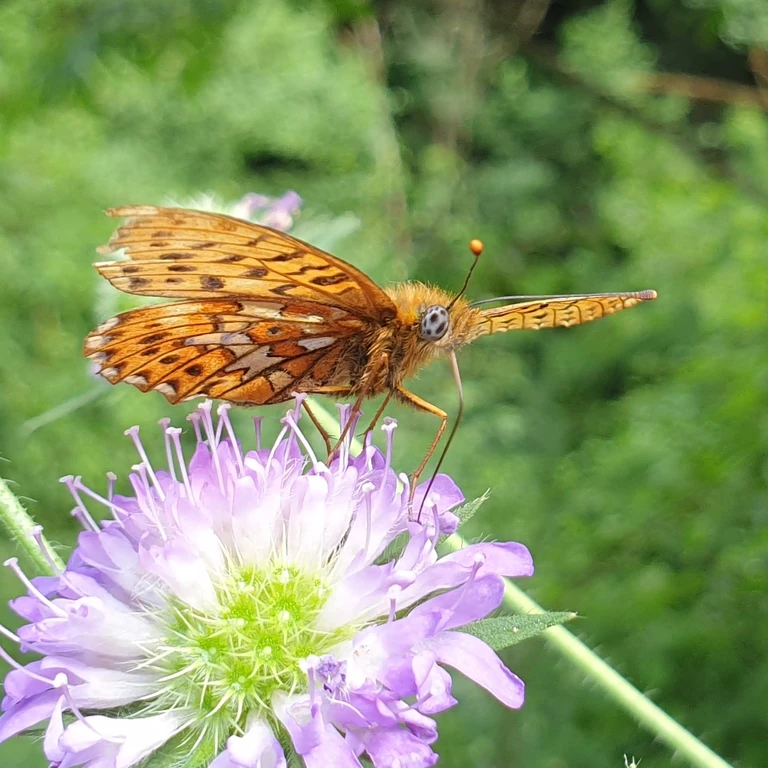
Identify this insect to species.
Boloria euphrosyne (also Clossiana euphrosyne)
